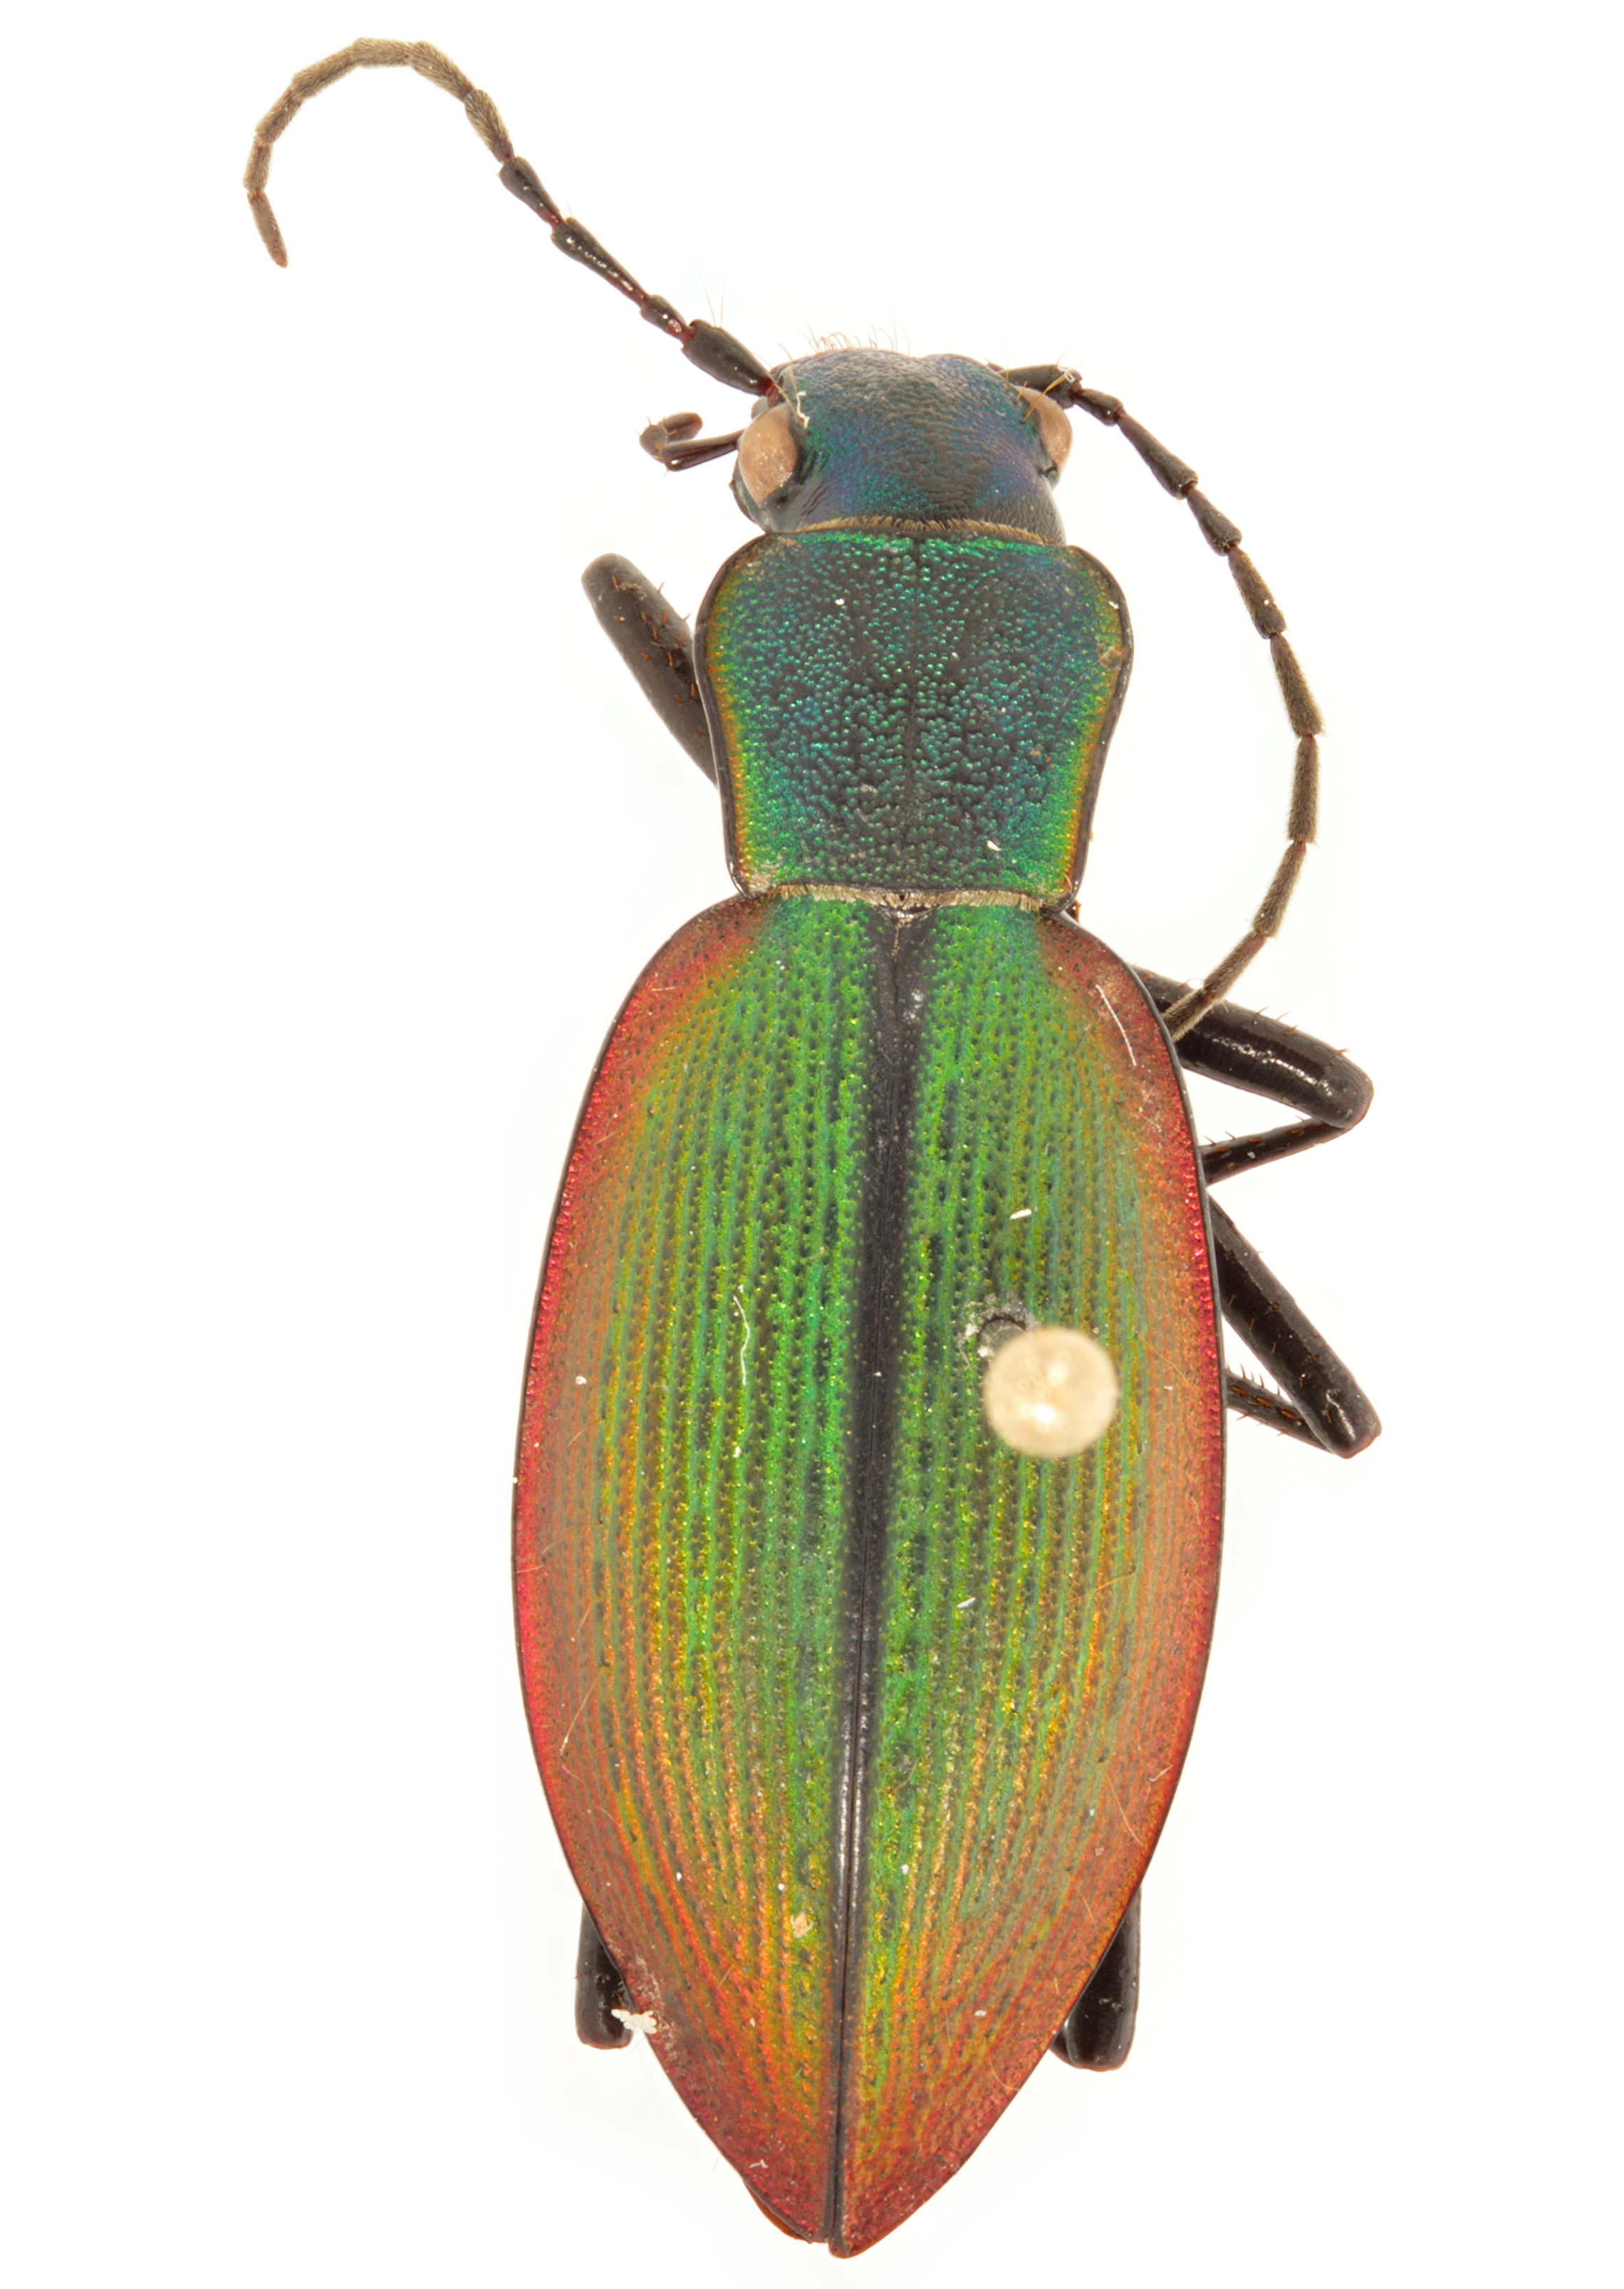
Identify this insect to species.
Ceroglossus buqueti
